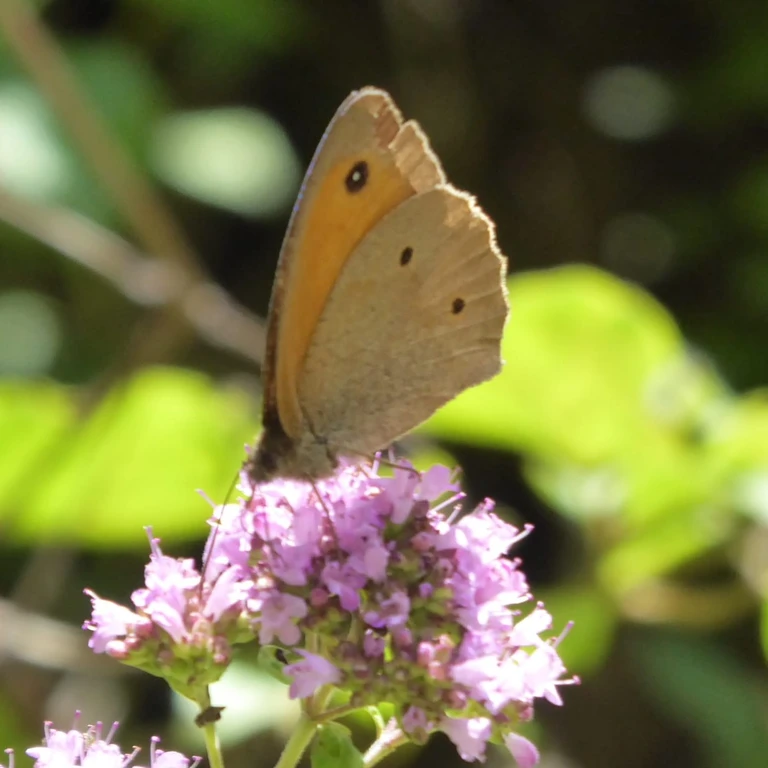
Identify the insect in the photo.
Maniola jurtina
